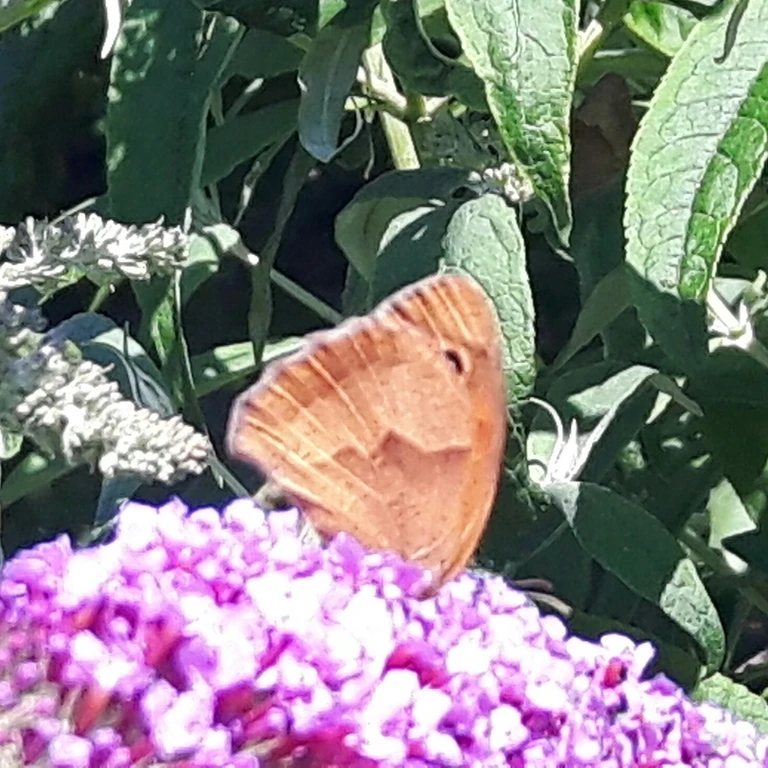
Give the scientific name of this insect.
Maniola jurtina
